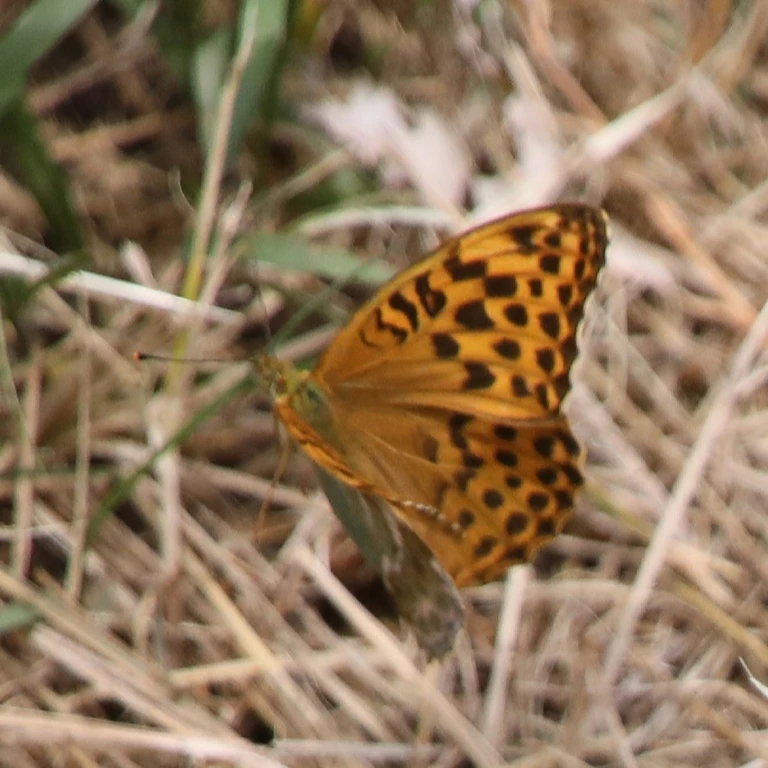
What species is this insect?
Argynnis paphia
